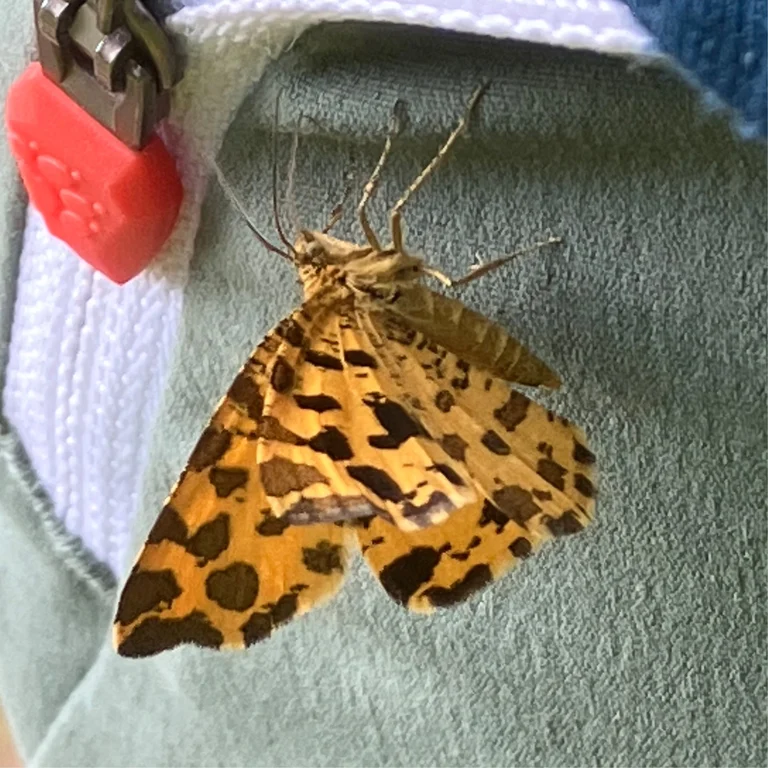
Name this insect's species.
Pseudopanthera macularia
